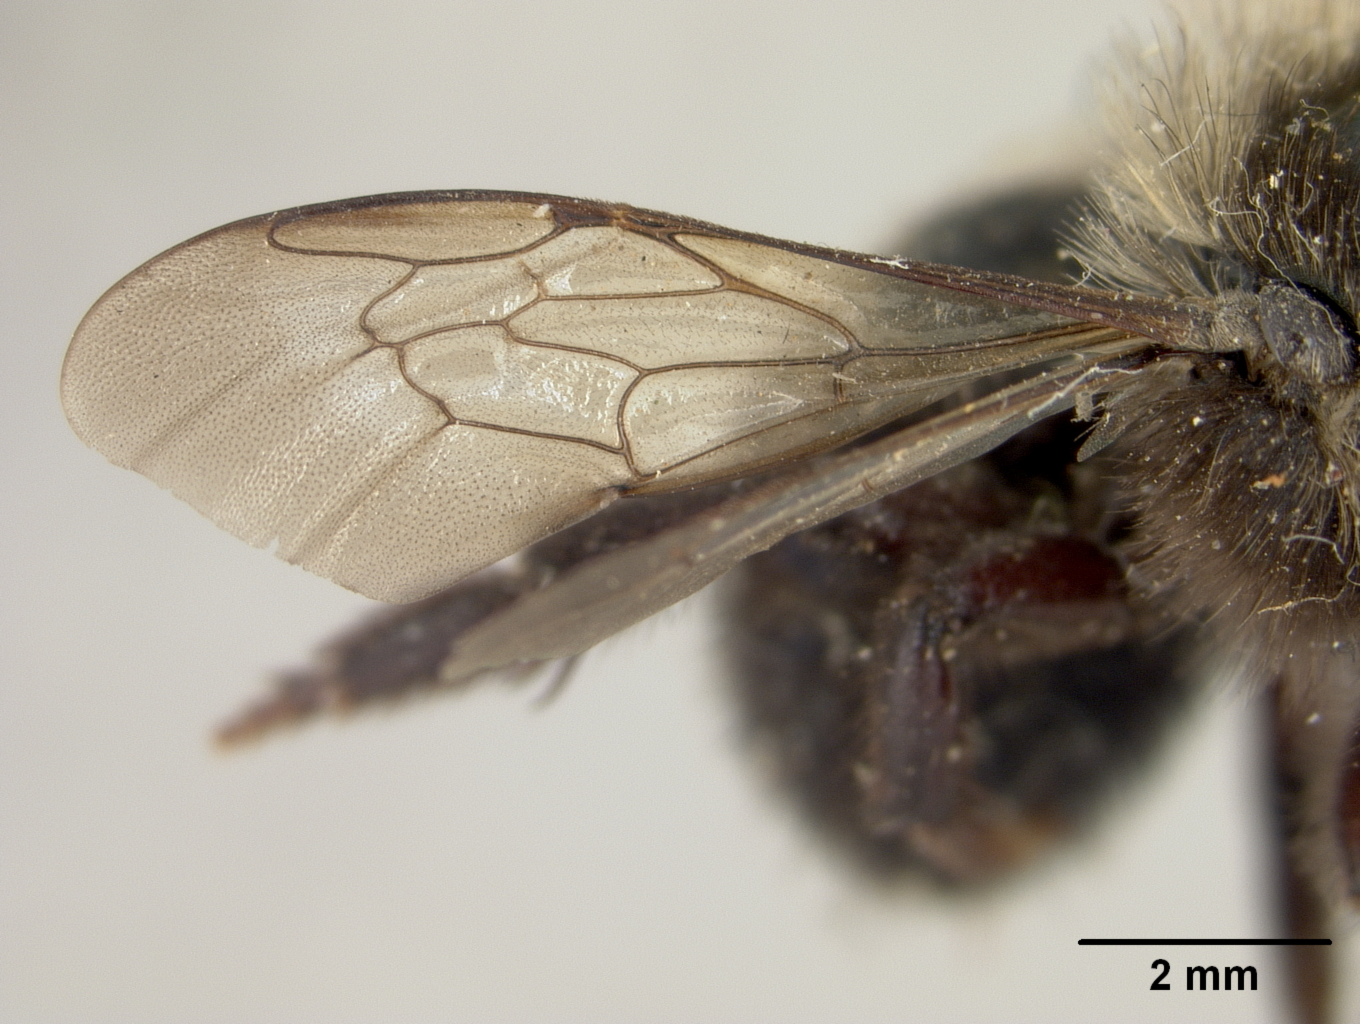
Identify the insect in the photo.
Osmia subornata
